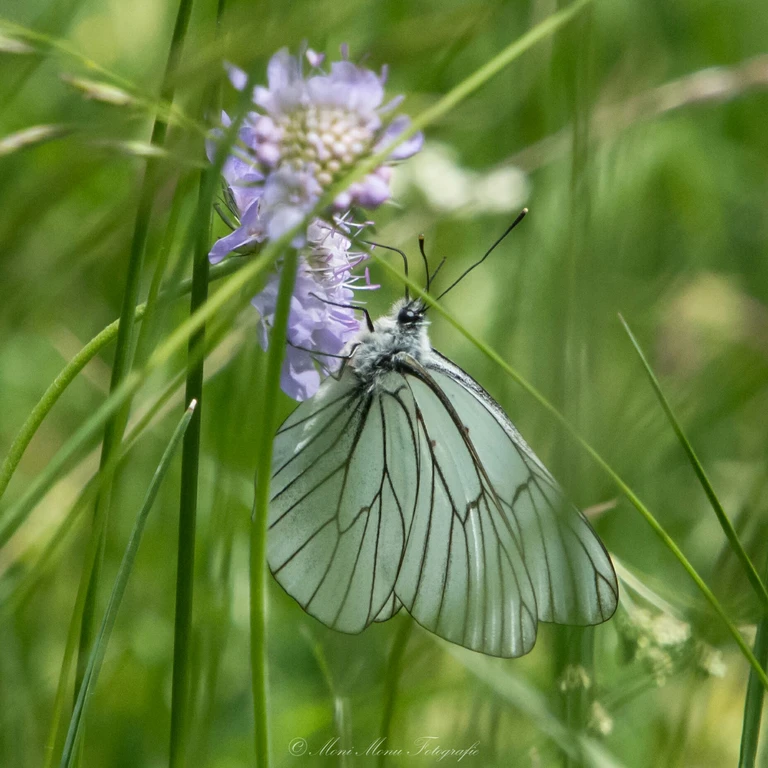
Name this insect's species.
Aporia crataegi
